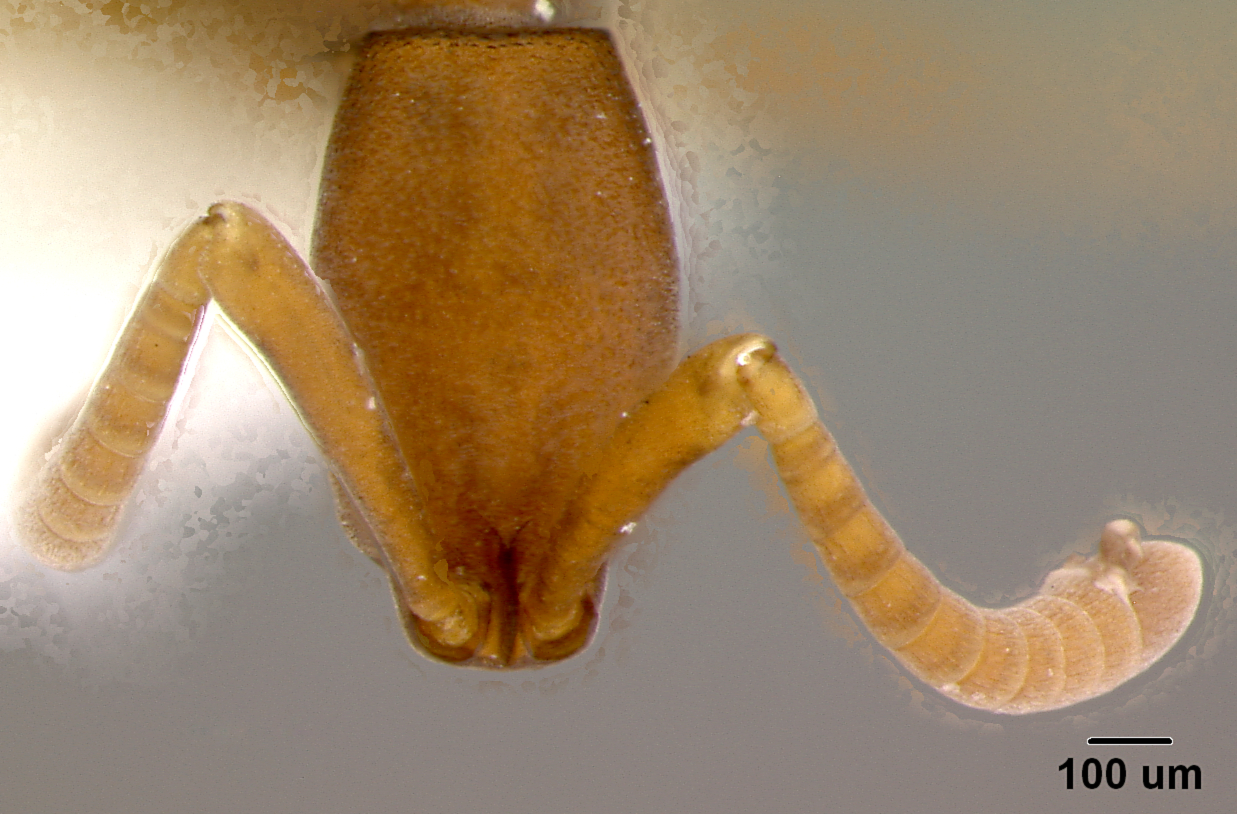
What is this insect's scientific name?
Probolomyrmex angusticeps
